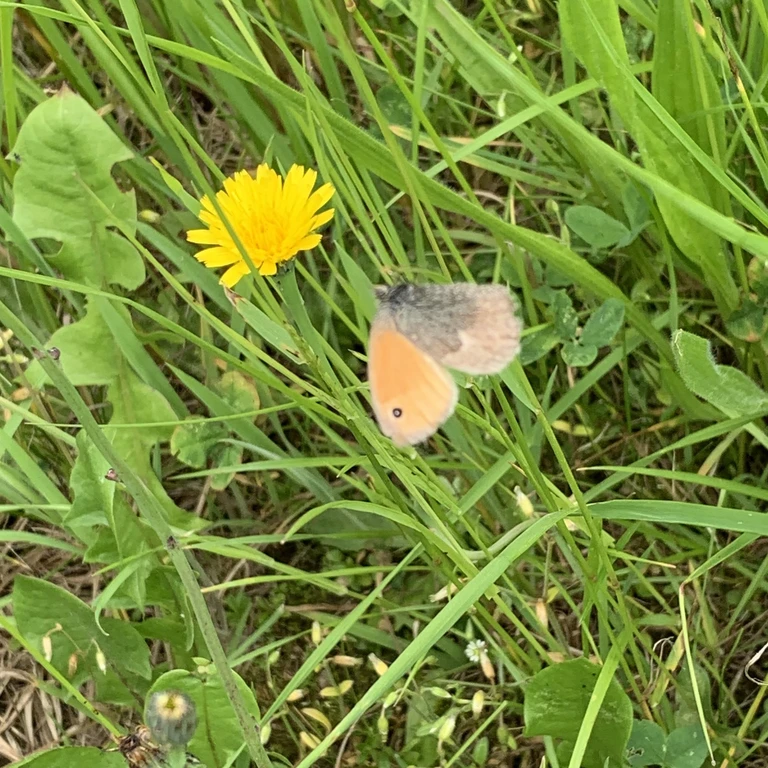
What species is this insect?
Coenonympha pamphilus
